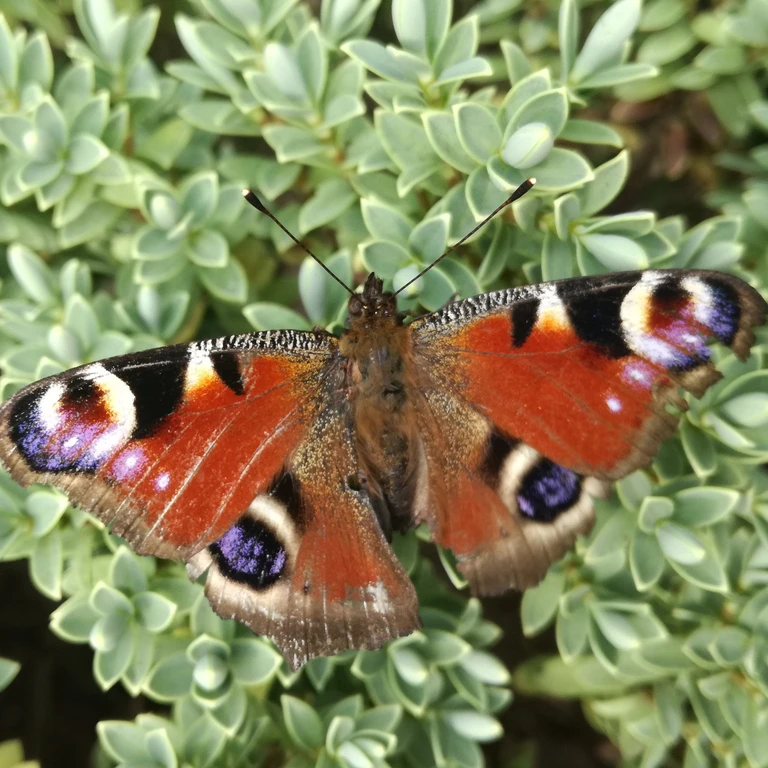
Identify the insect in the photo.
Aglais io
